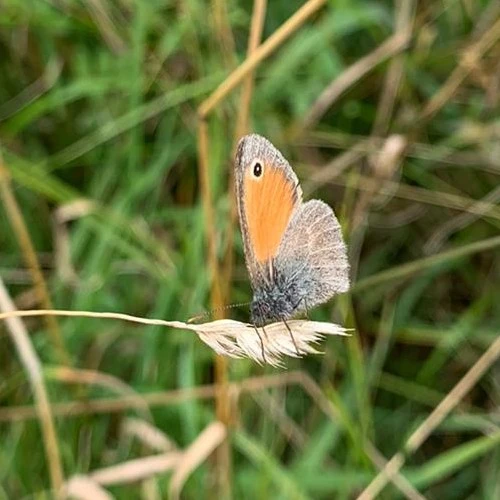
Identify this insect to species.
Coenonympha pamphilus
